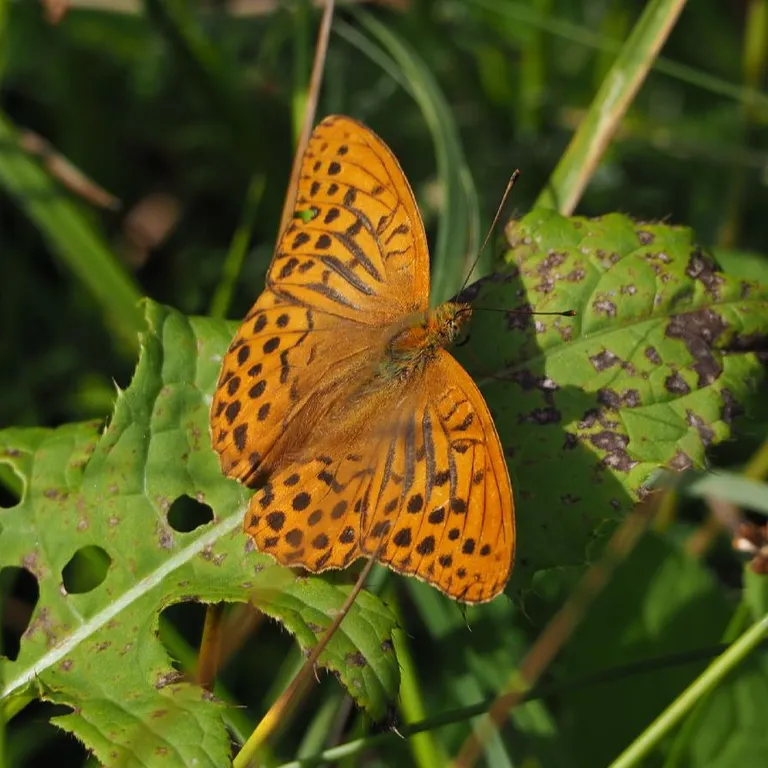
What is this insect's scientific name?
Argynnis paphia
